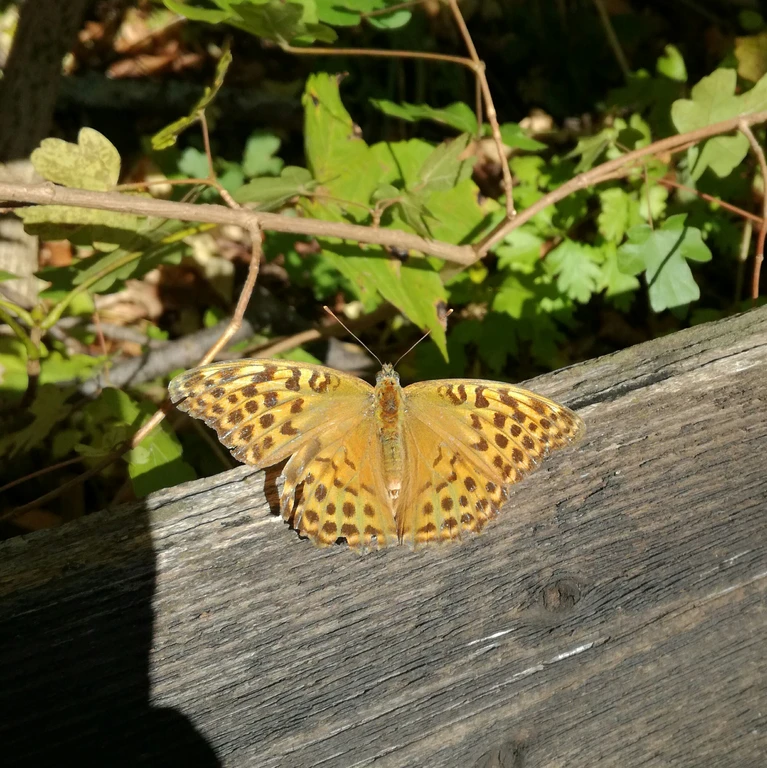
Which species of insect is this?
Argynnis paphia
